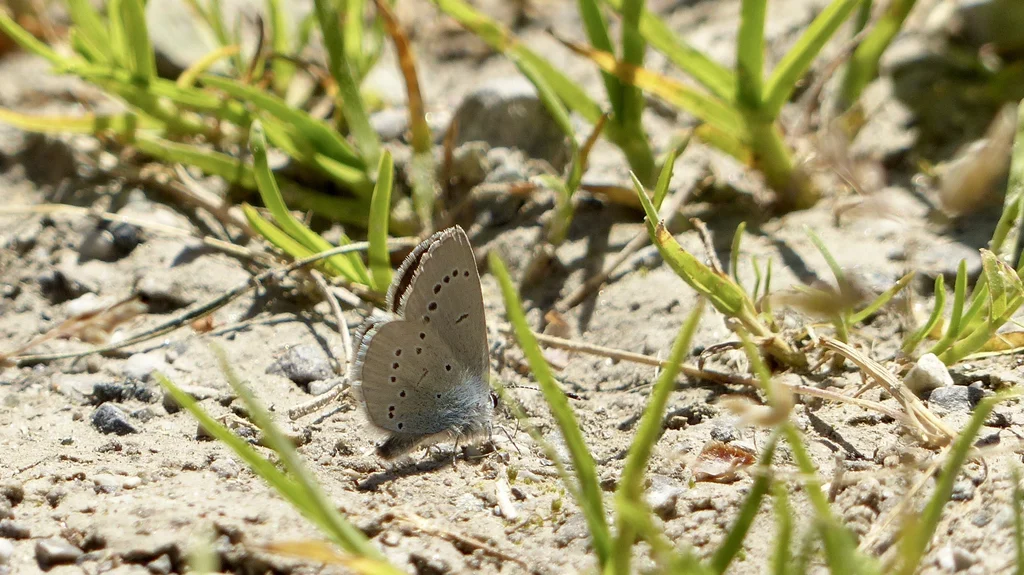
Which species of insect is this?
Cupido minimus
